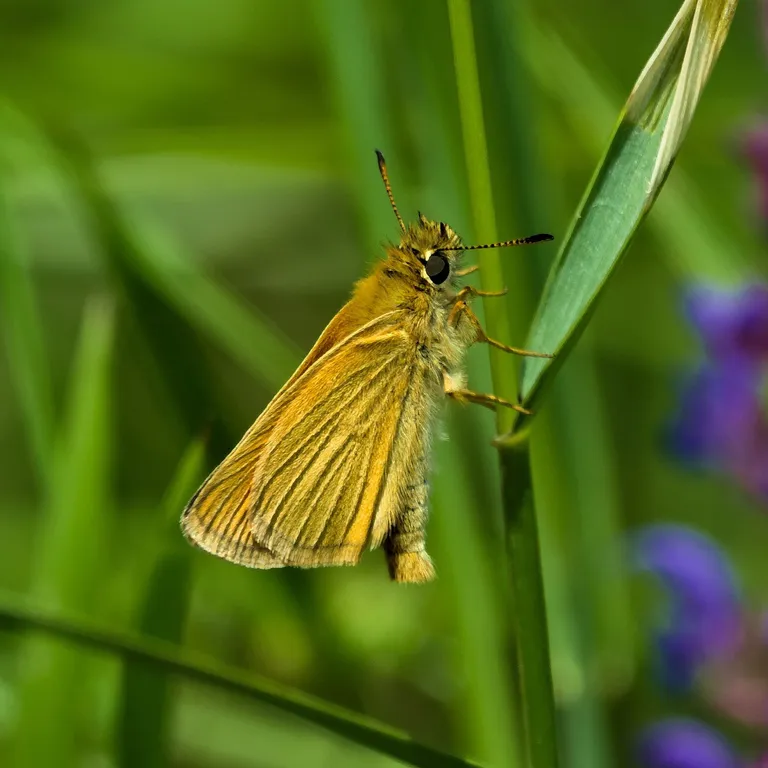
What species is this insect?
Thymelicus lineola
